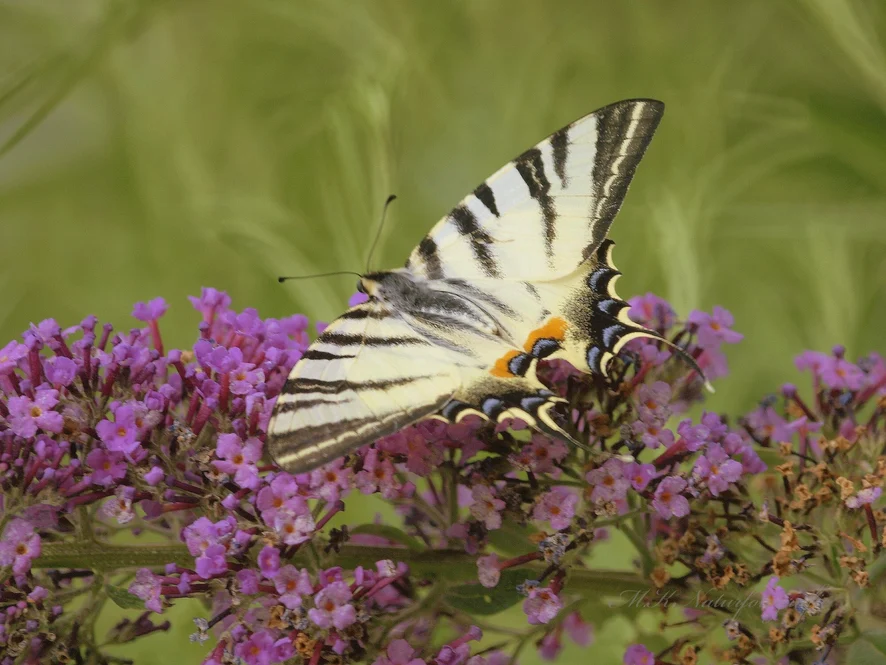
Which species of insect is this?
Iphiclides podalirius
